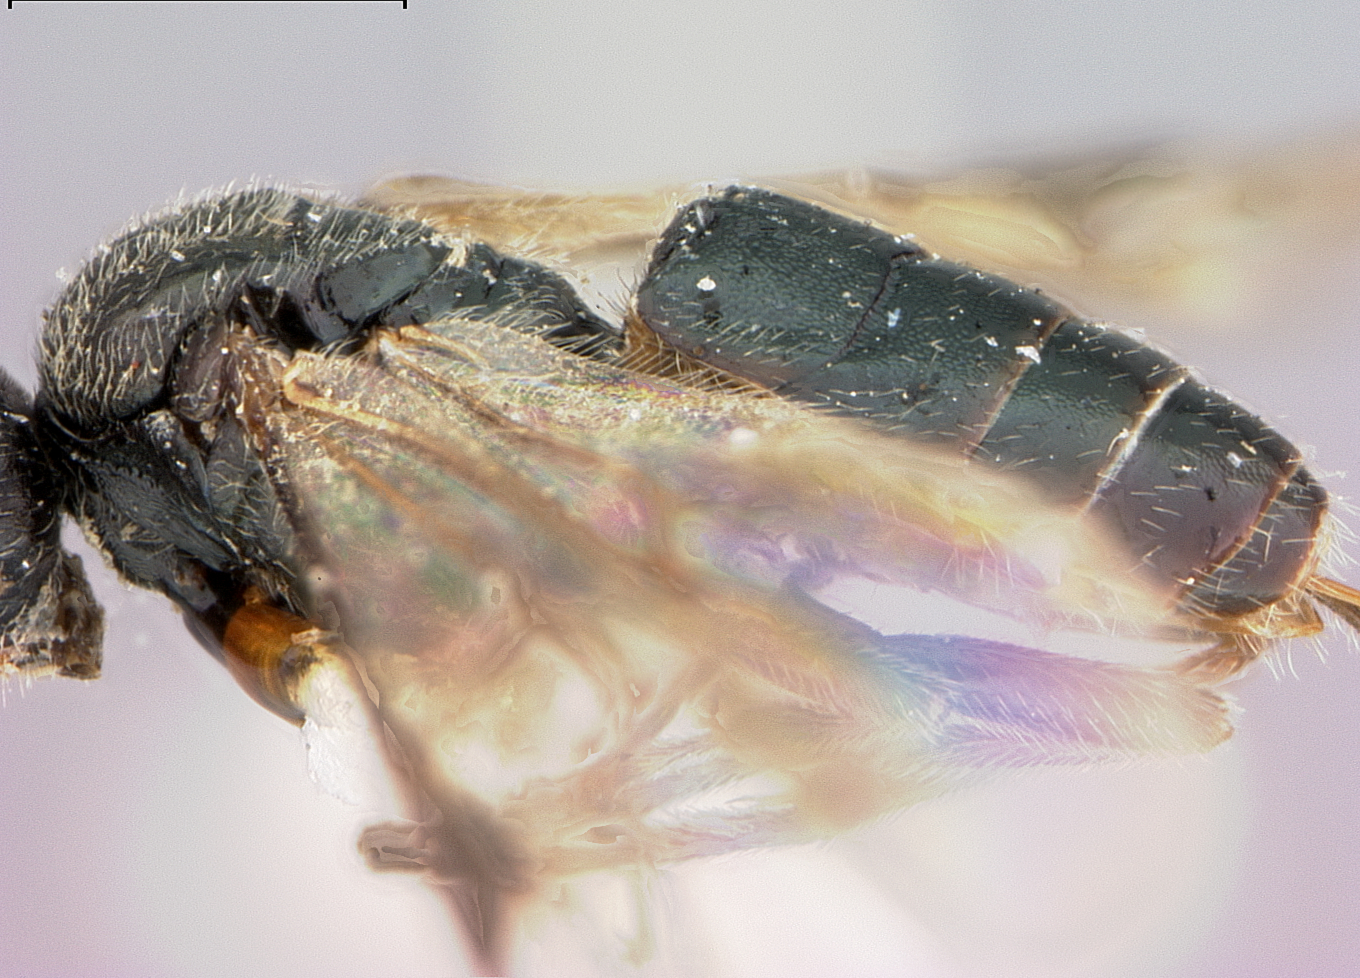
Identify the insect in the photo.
Habrobracon erucarum
